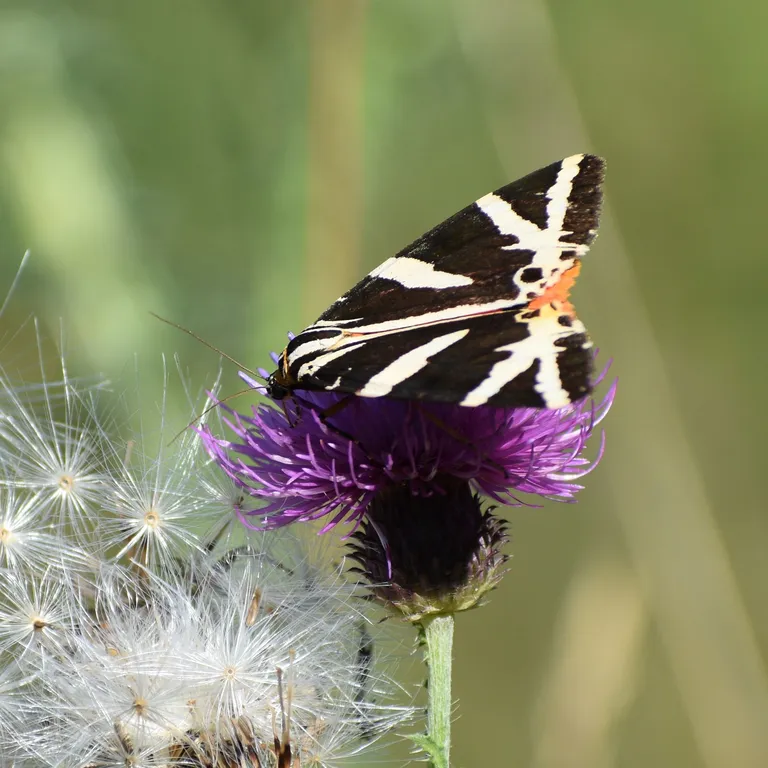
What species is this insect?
Euplagia quadripunctaria
